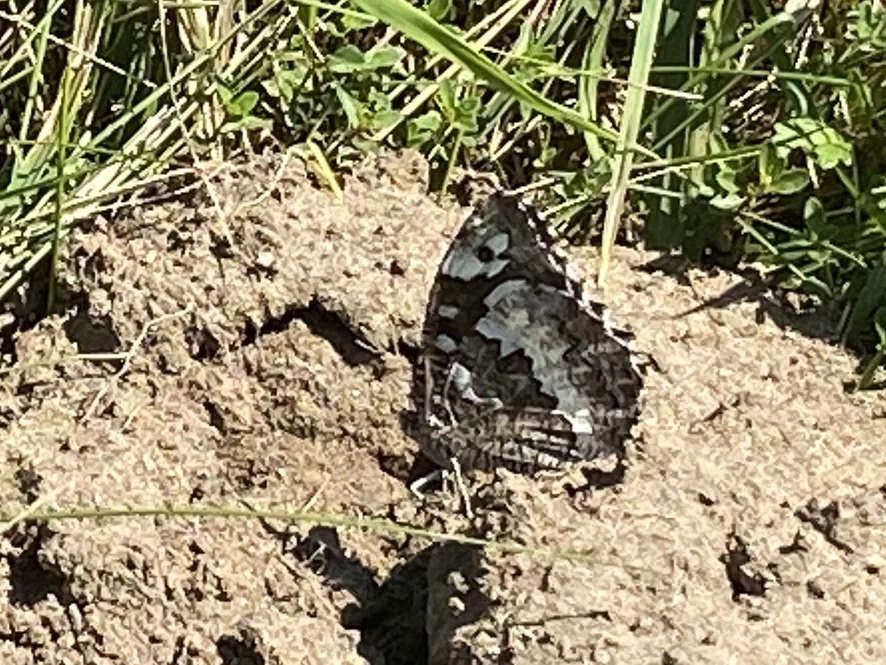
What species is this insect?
Brintesia circe
